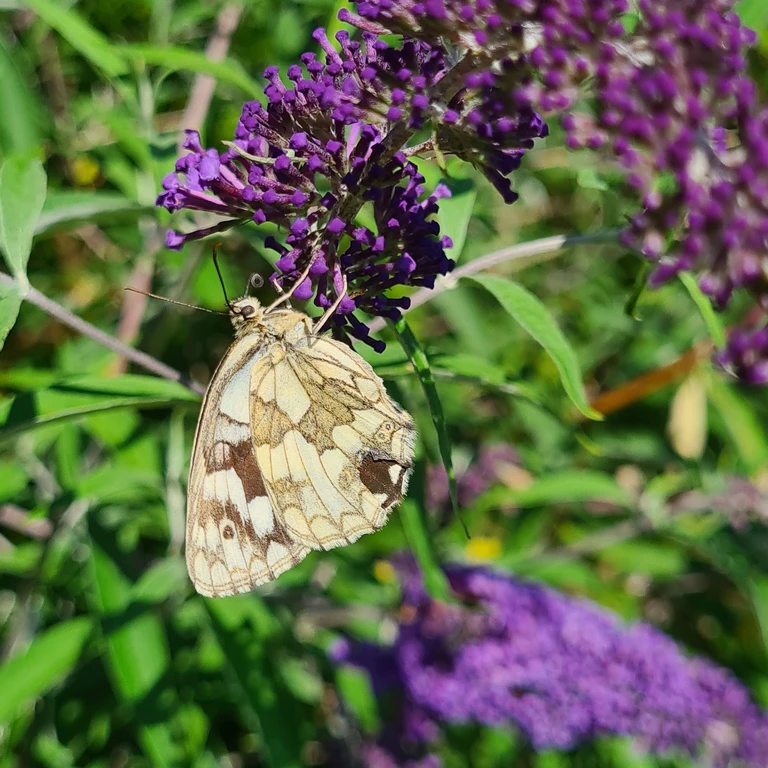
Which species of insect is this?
Melanargia galathea
